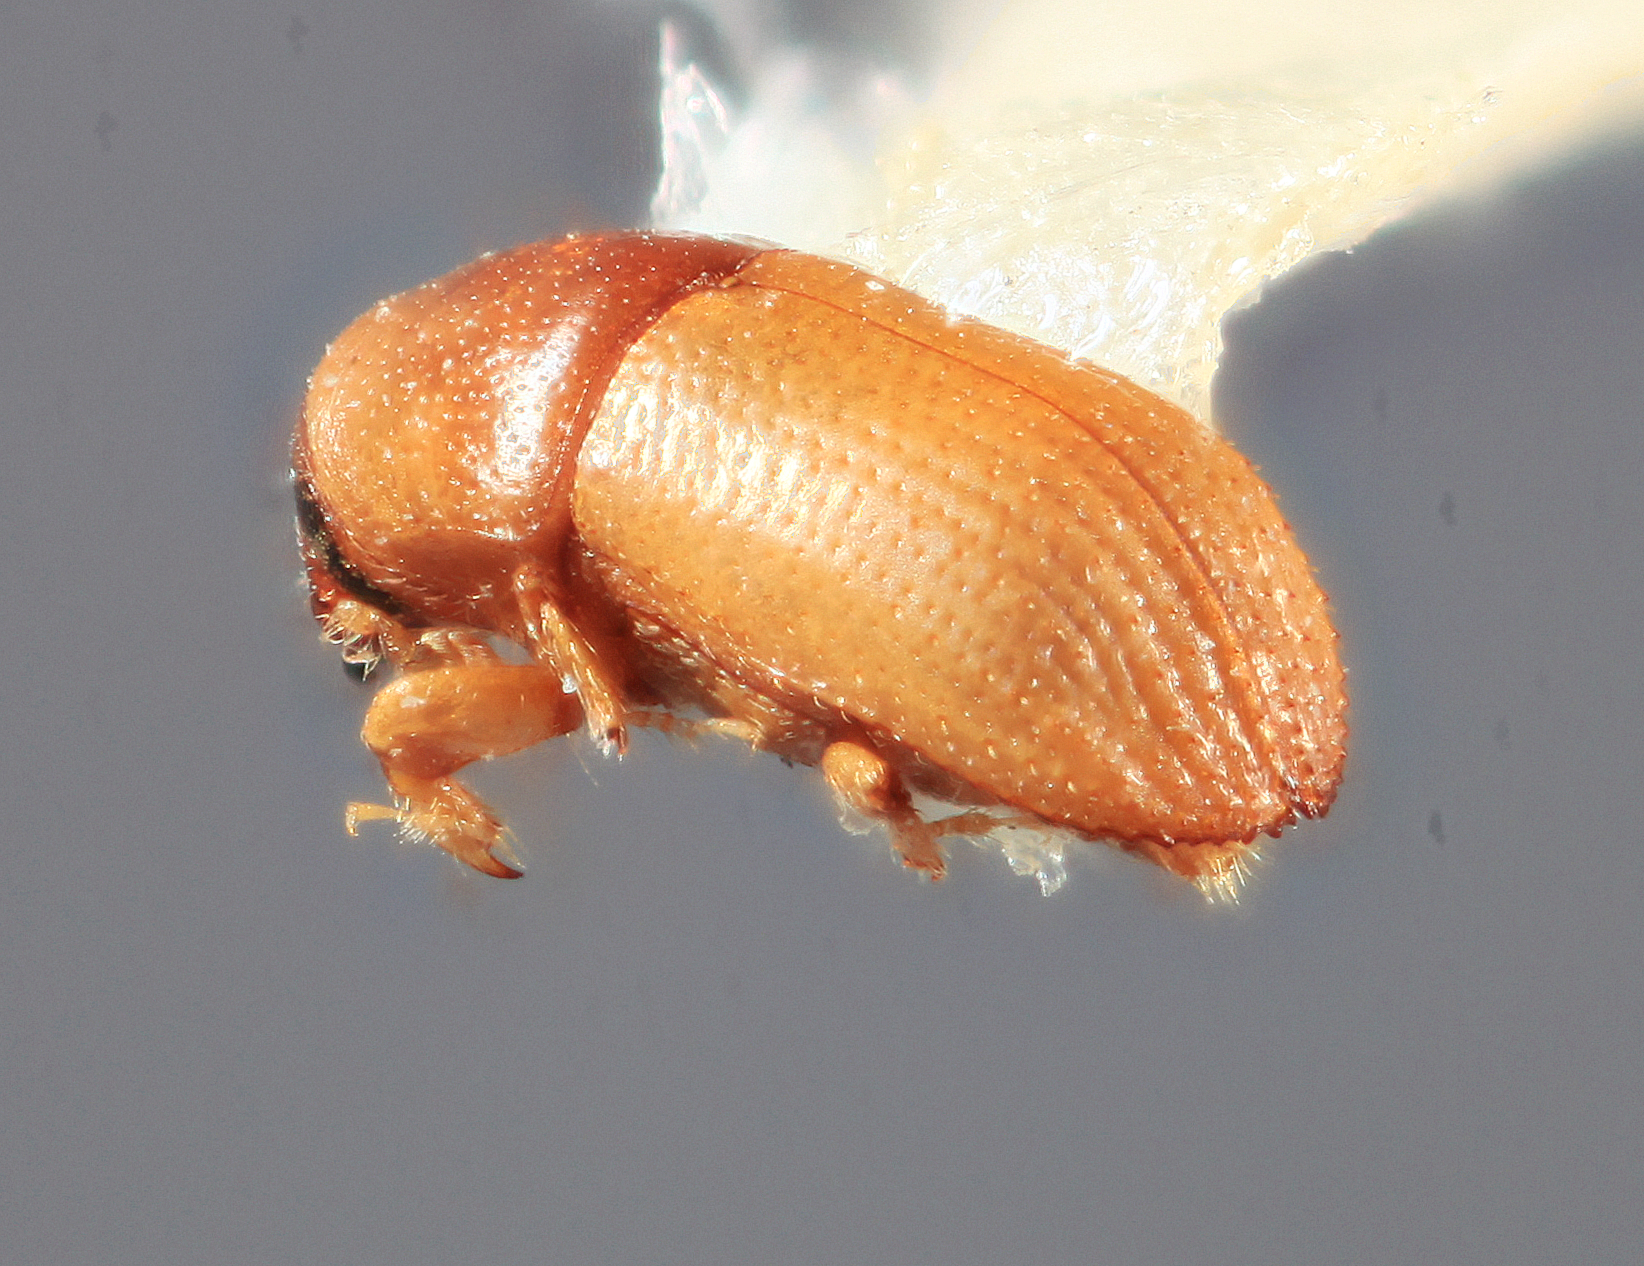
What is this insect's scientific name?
Cnemonyx equihuai
